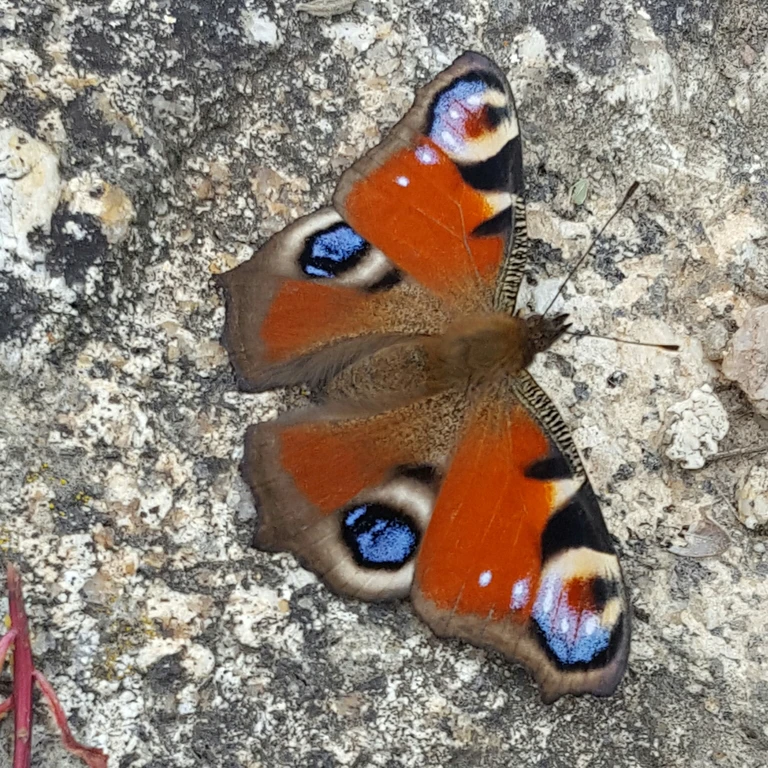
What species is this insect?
Aglais io
